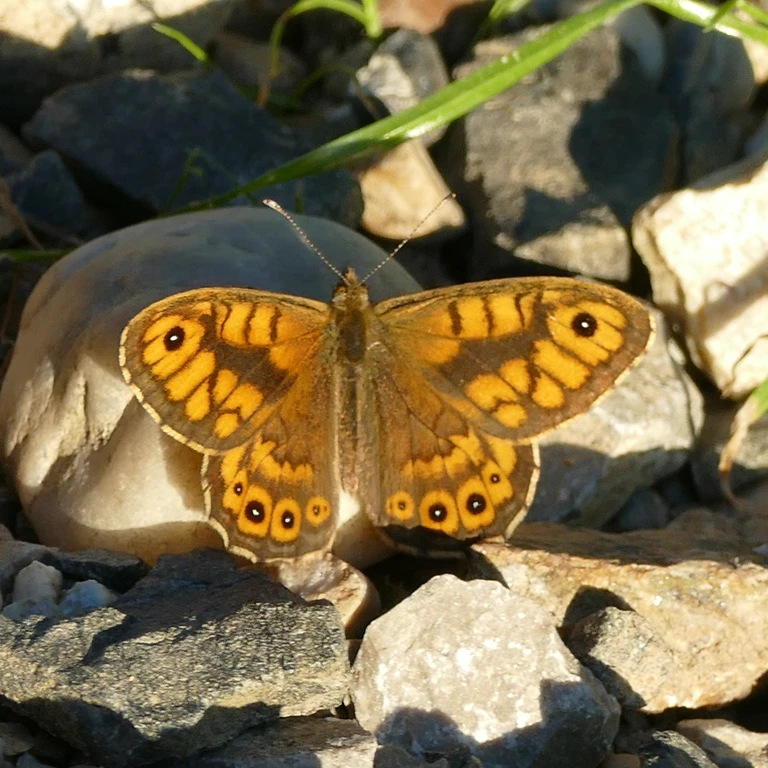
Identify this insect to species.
Lasiommata megera (also Pararge megera)
